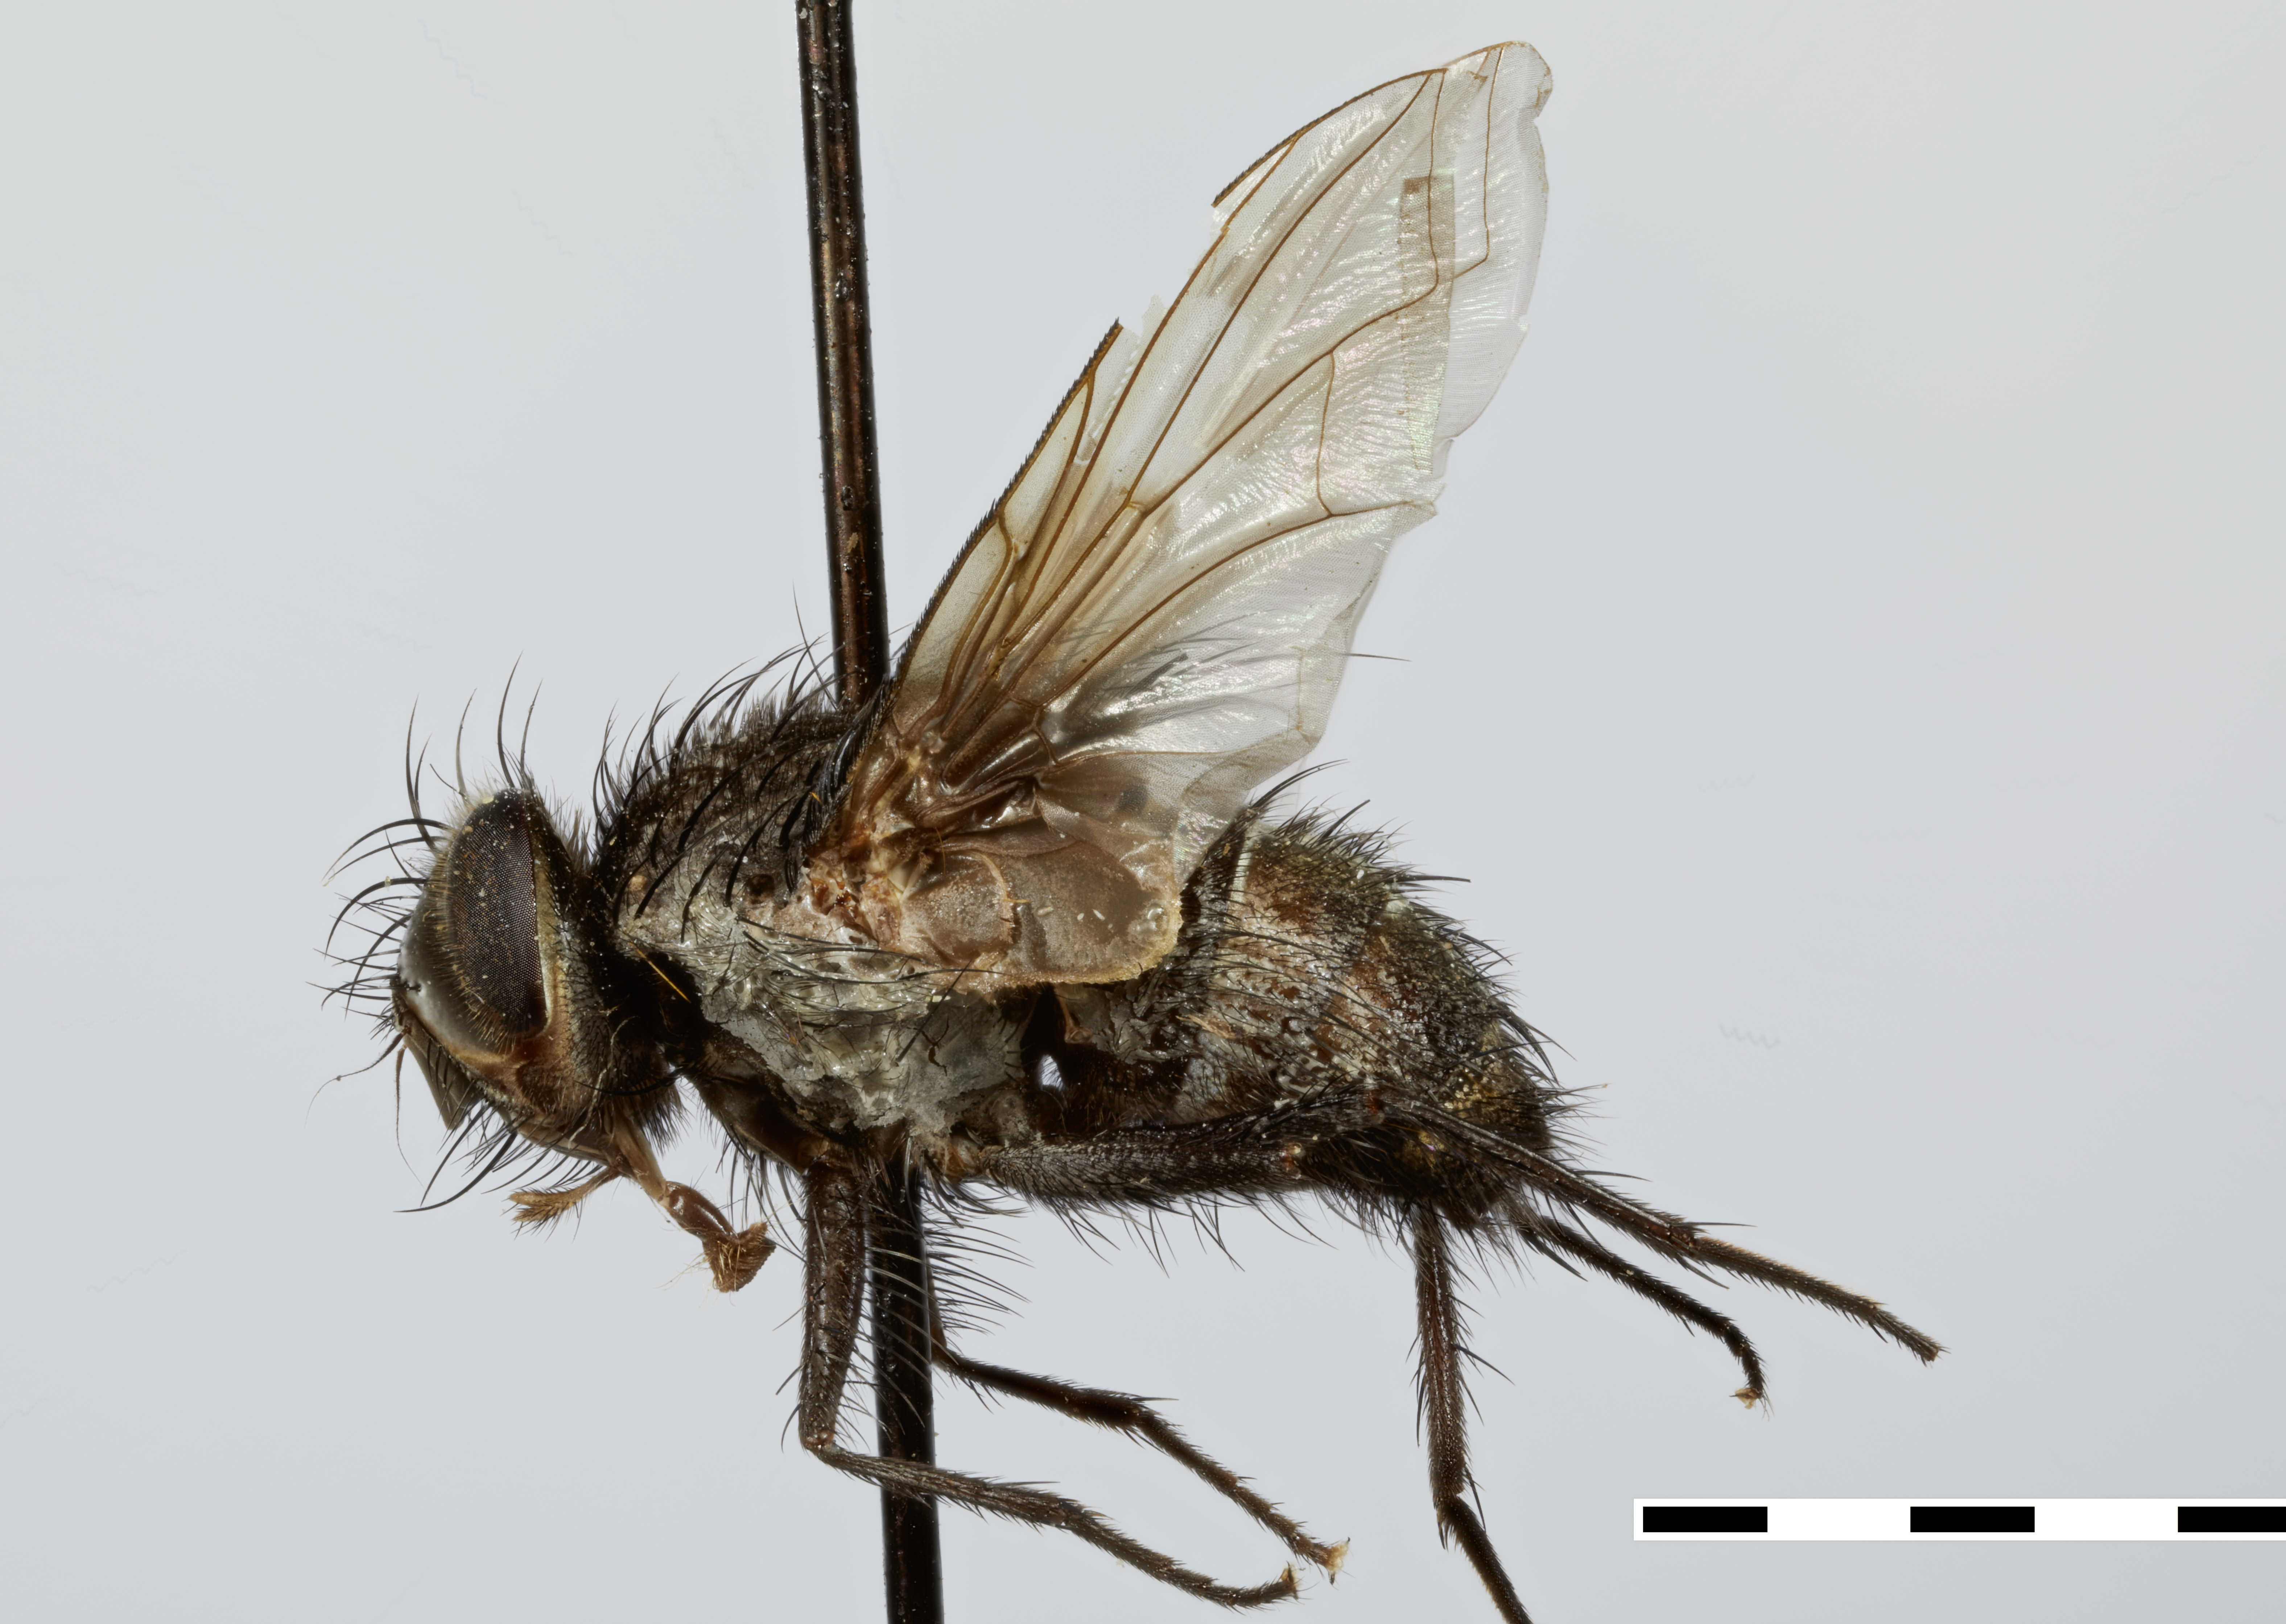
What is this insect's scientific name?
Hemiargyra nigra
